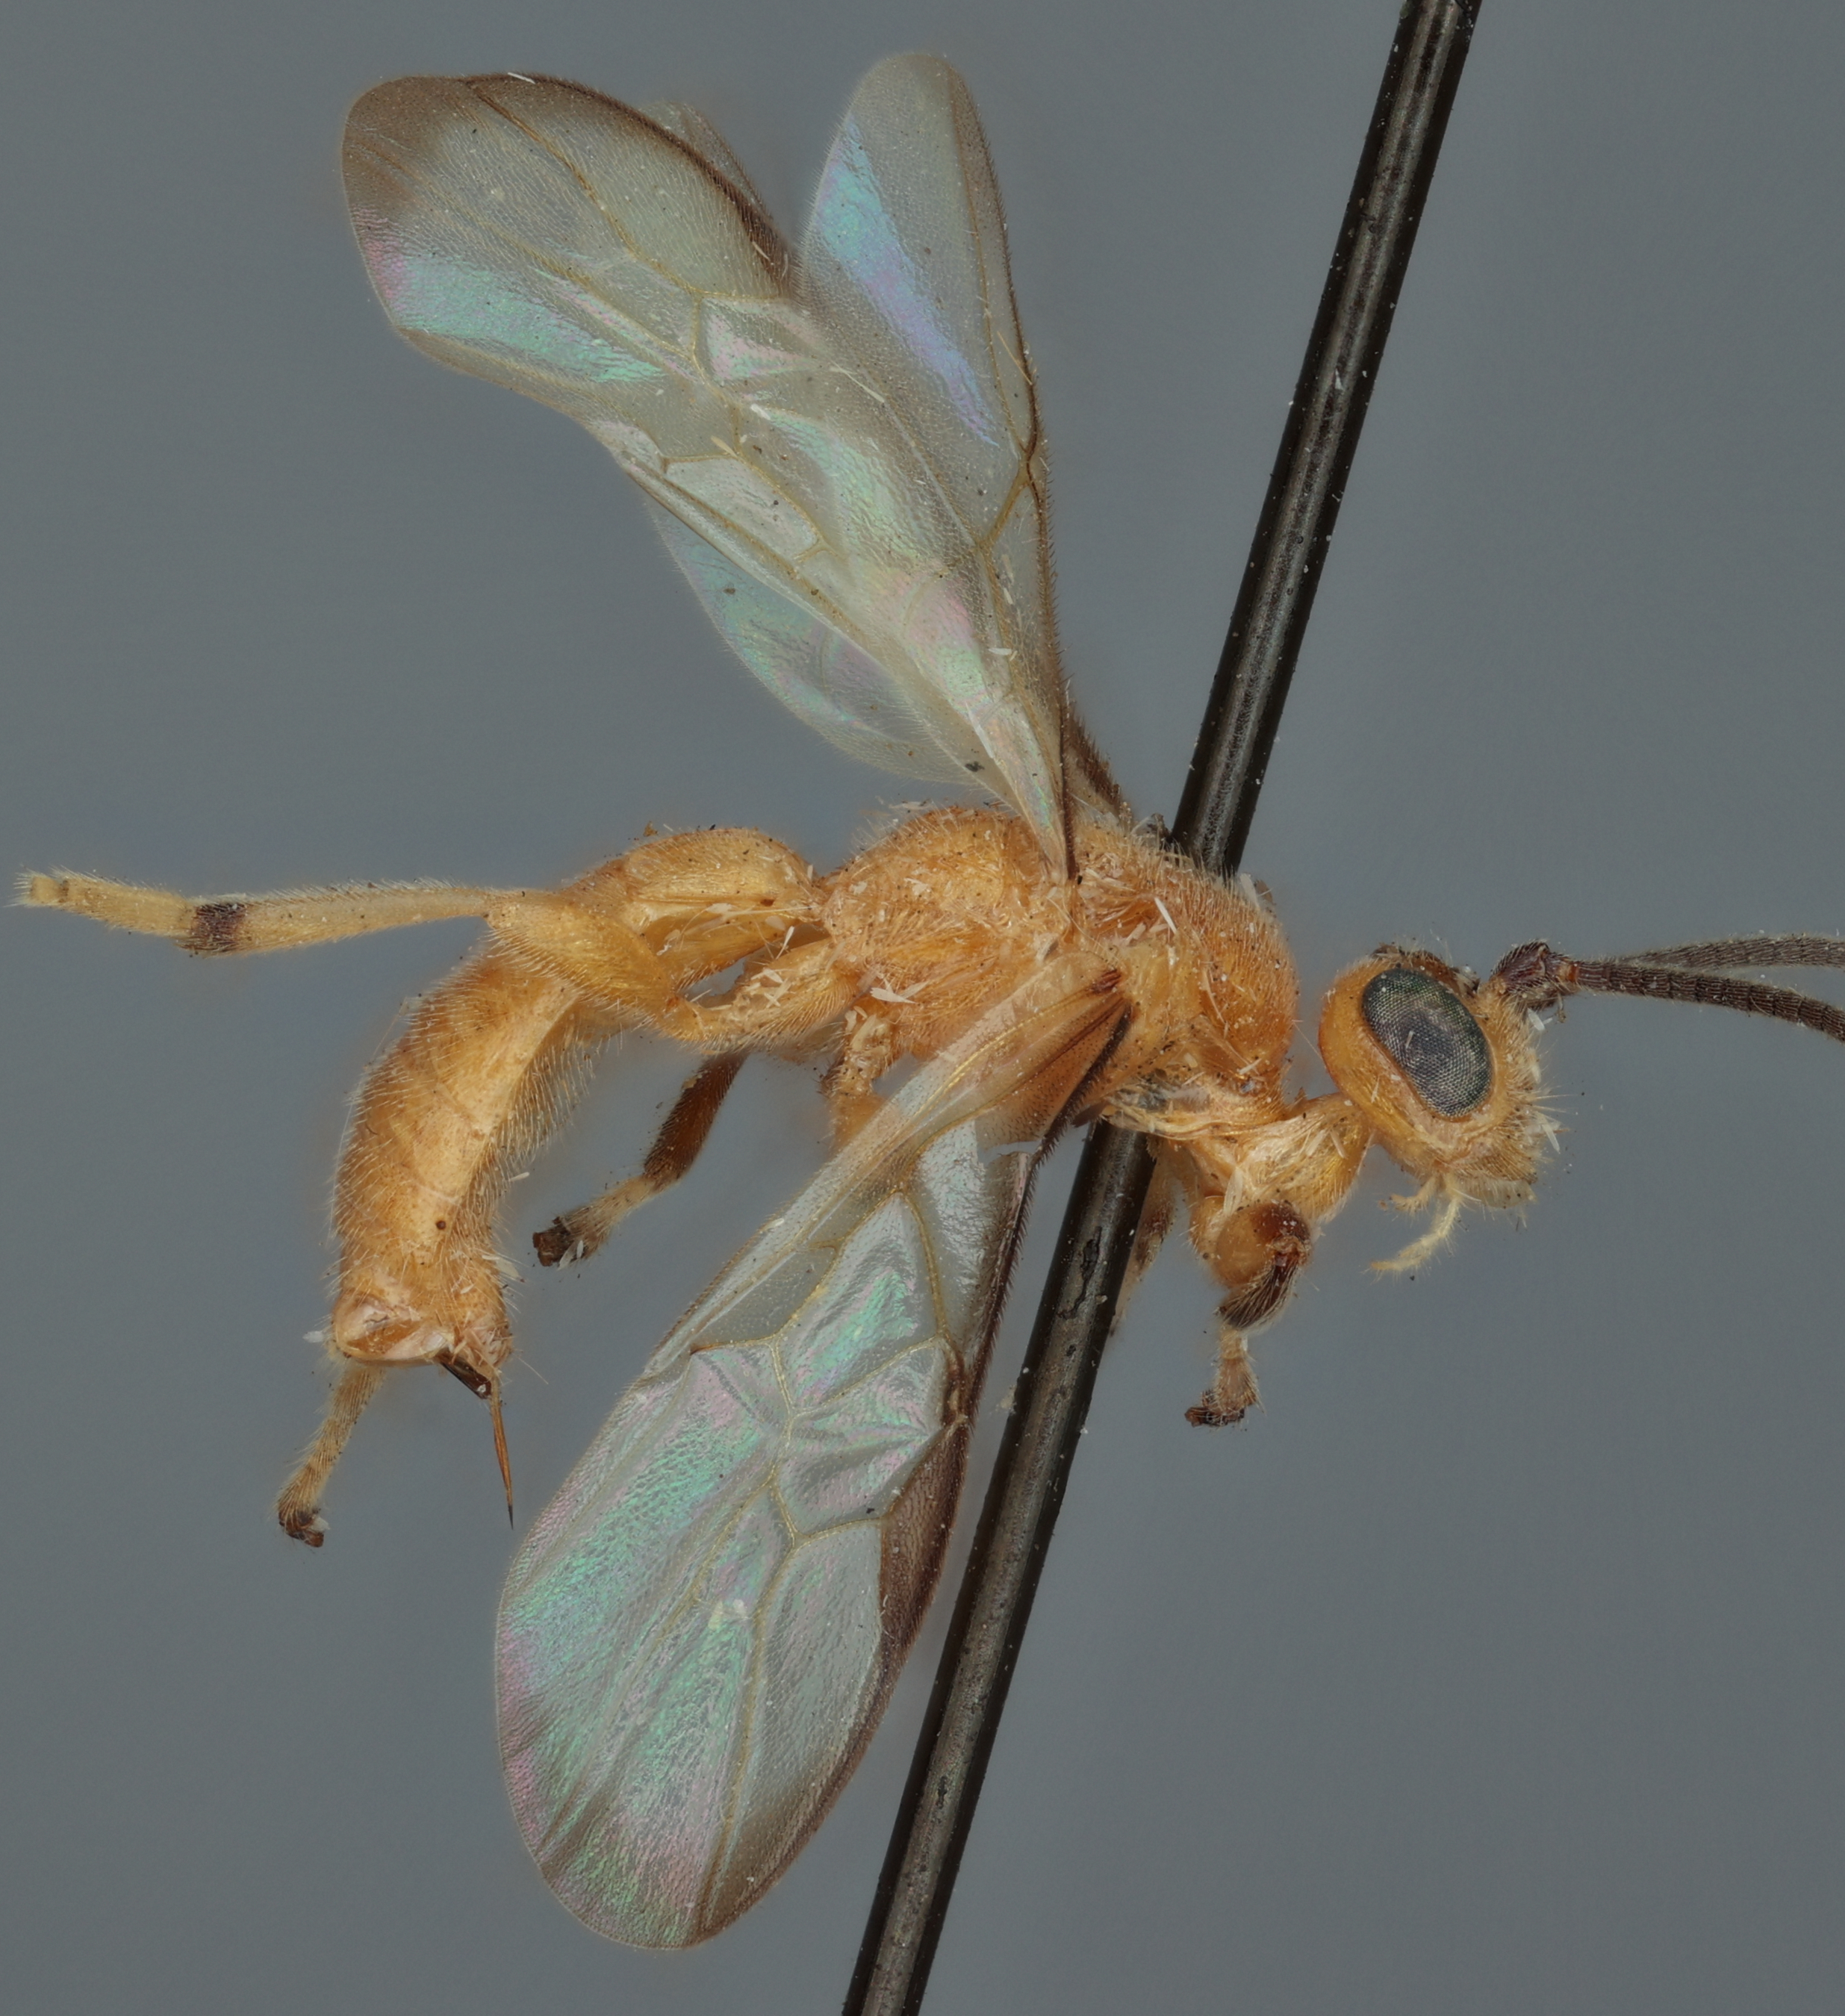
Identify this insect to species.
Yelicones nigromarginatus
